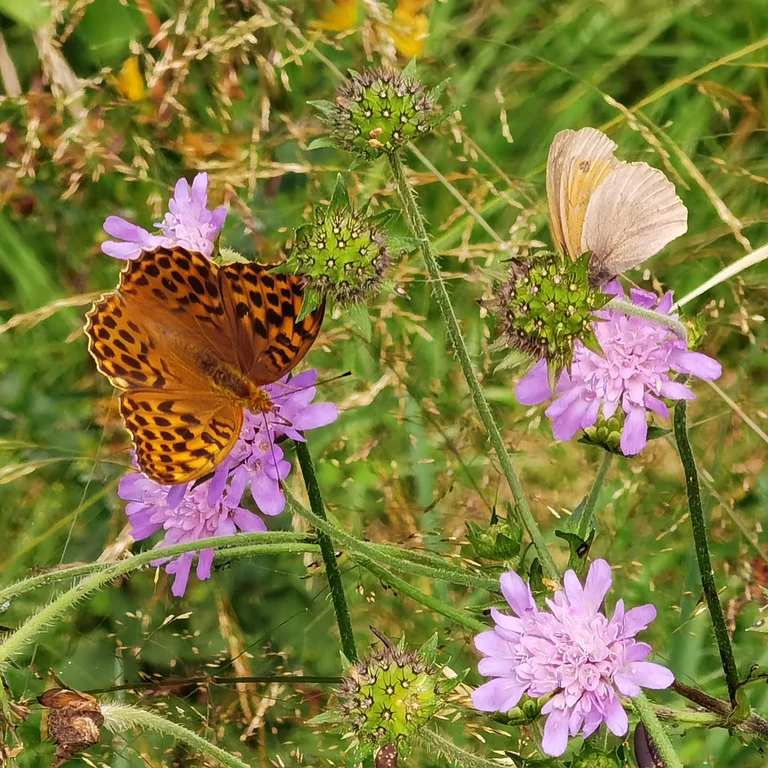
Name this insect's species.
Argynnis paphia
